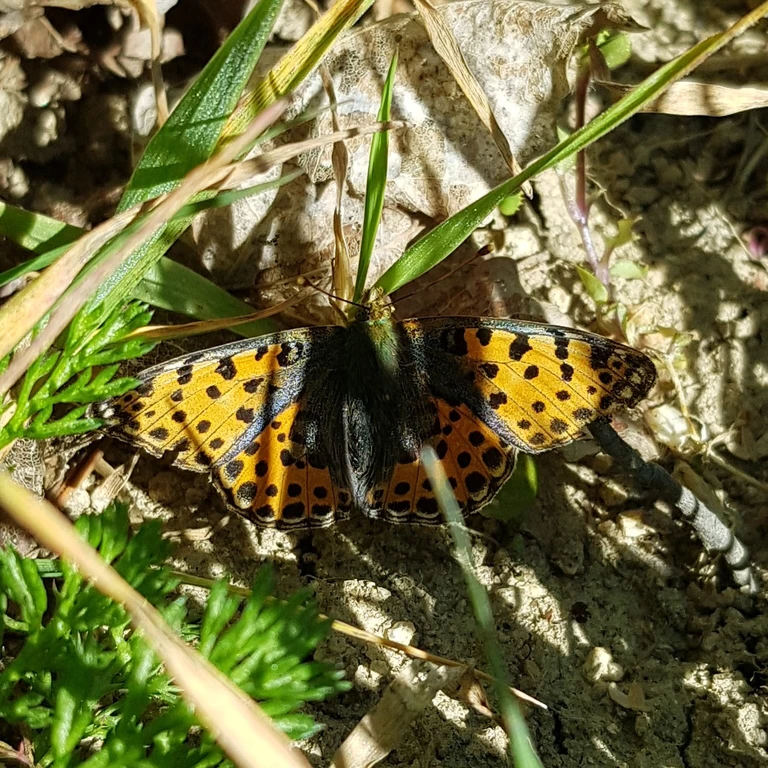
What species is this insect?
Issoria lathonia
